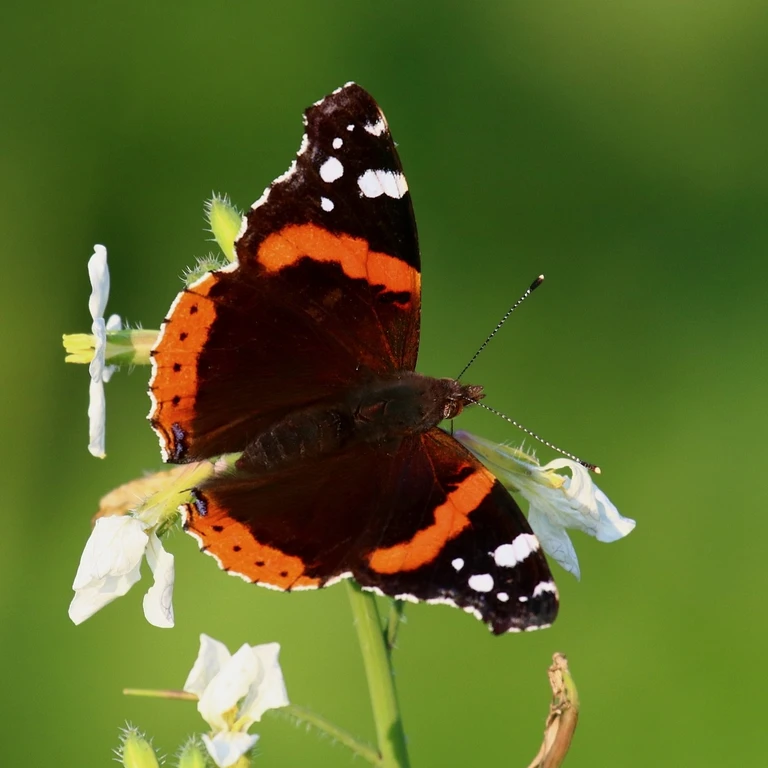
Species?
Vanessa atalanta
